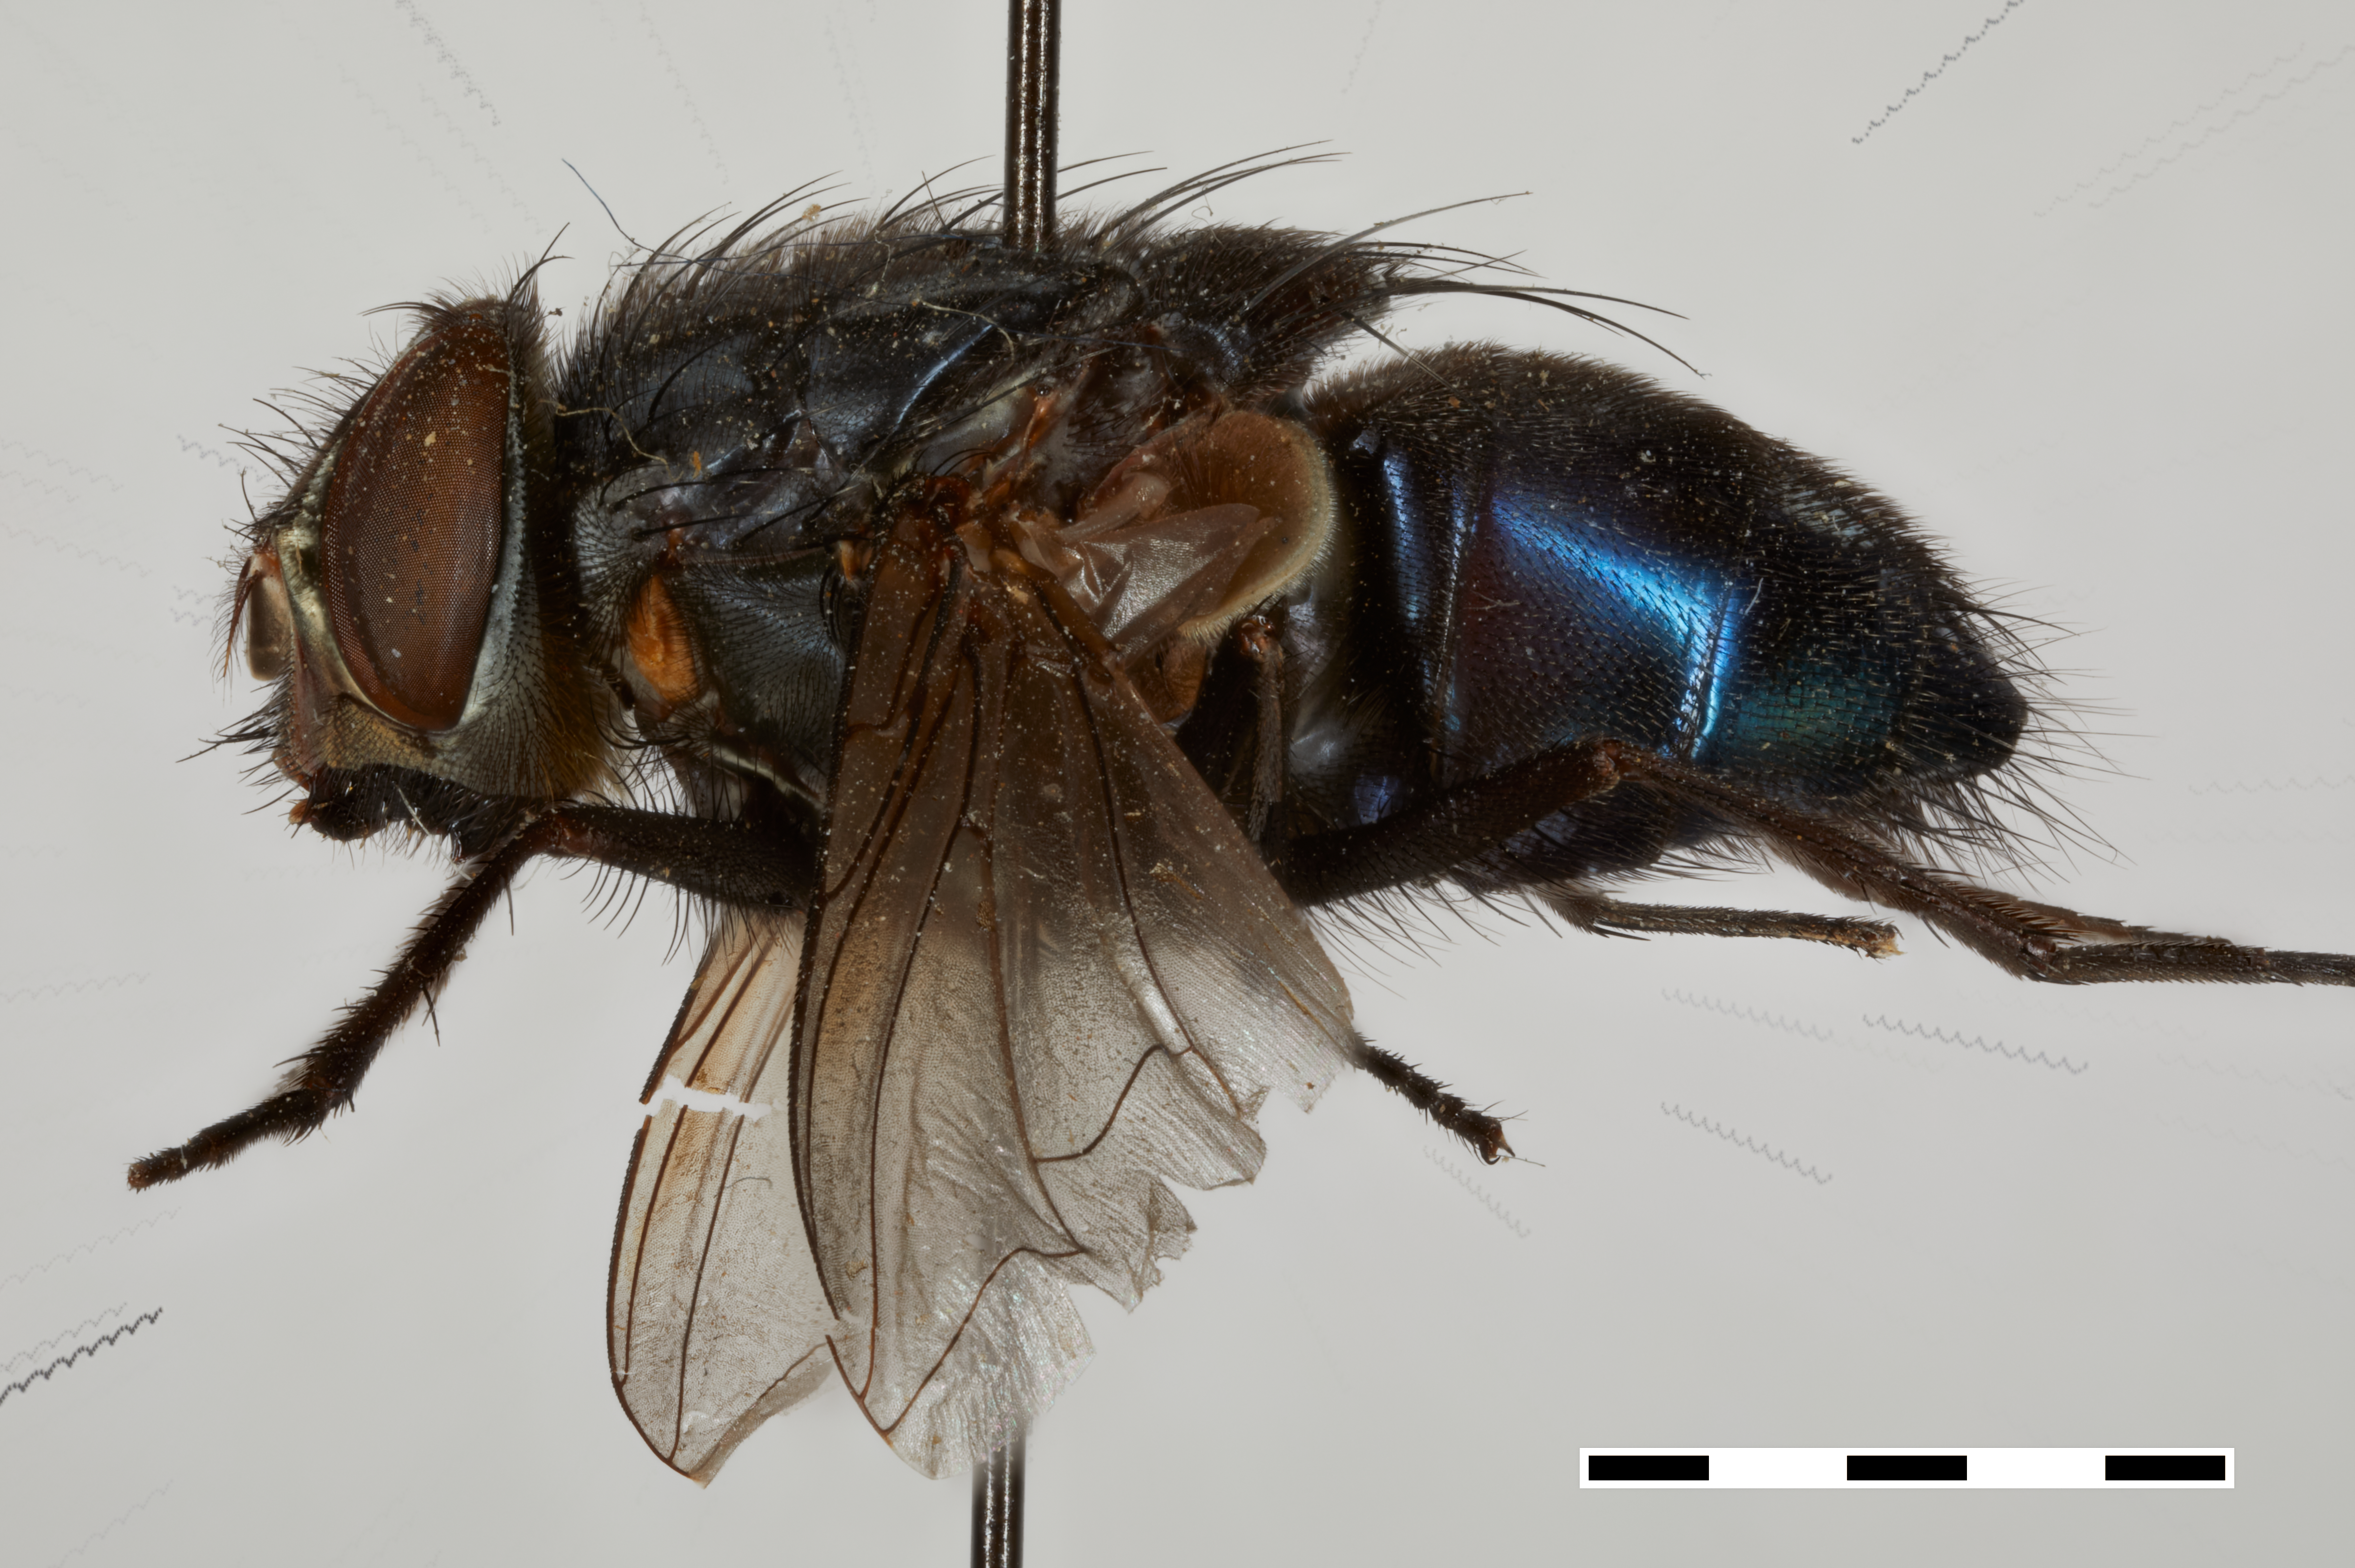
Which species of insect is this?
Calliphora lata
